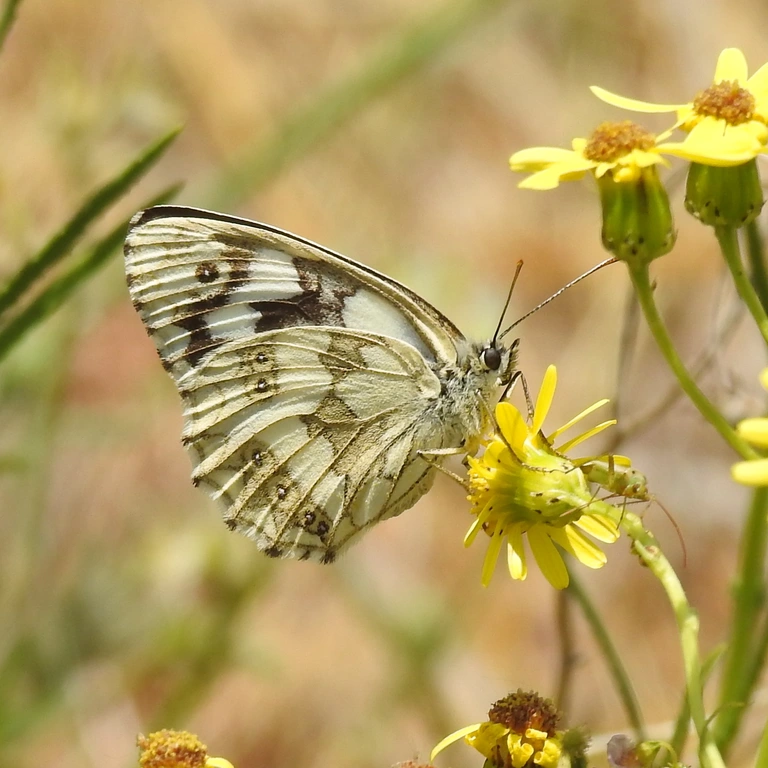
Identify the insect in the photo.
Melanargia galathea
